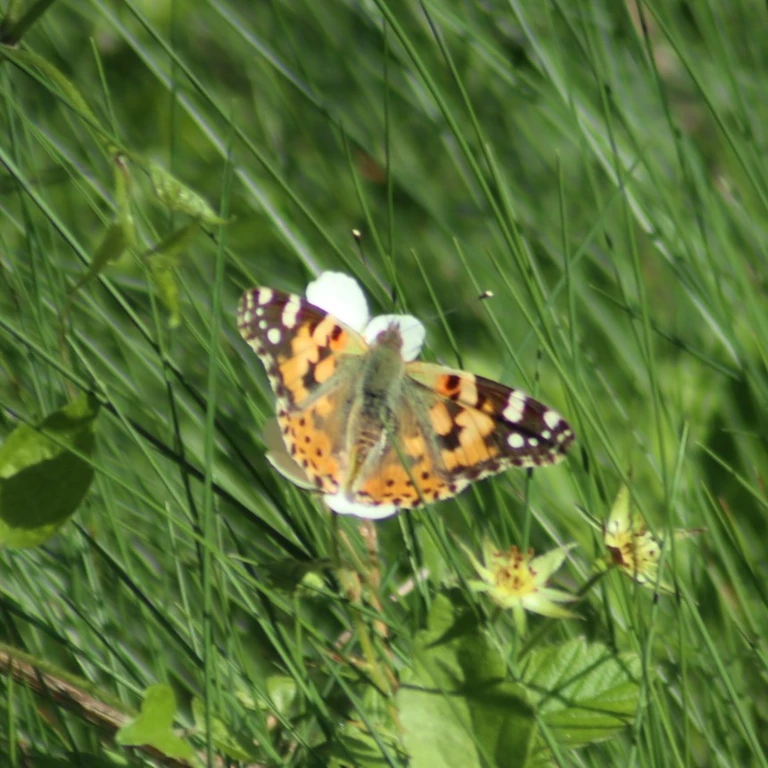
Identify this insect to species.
Vanessa cardui
